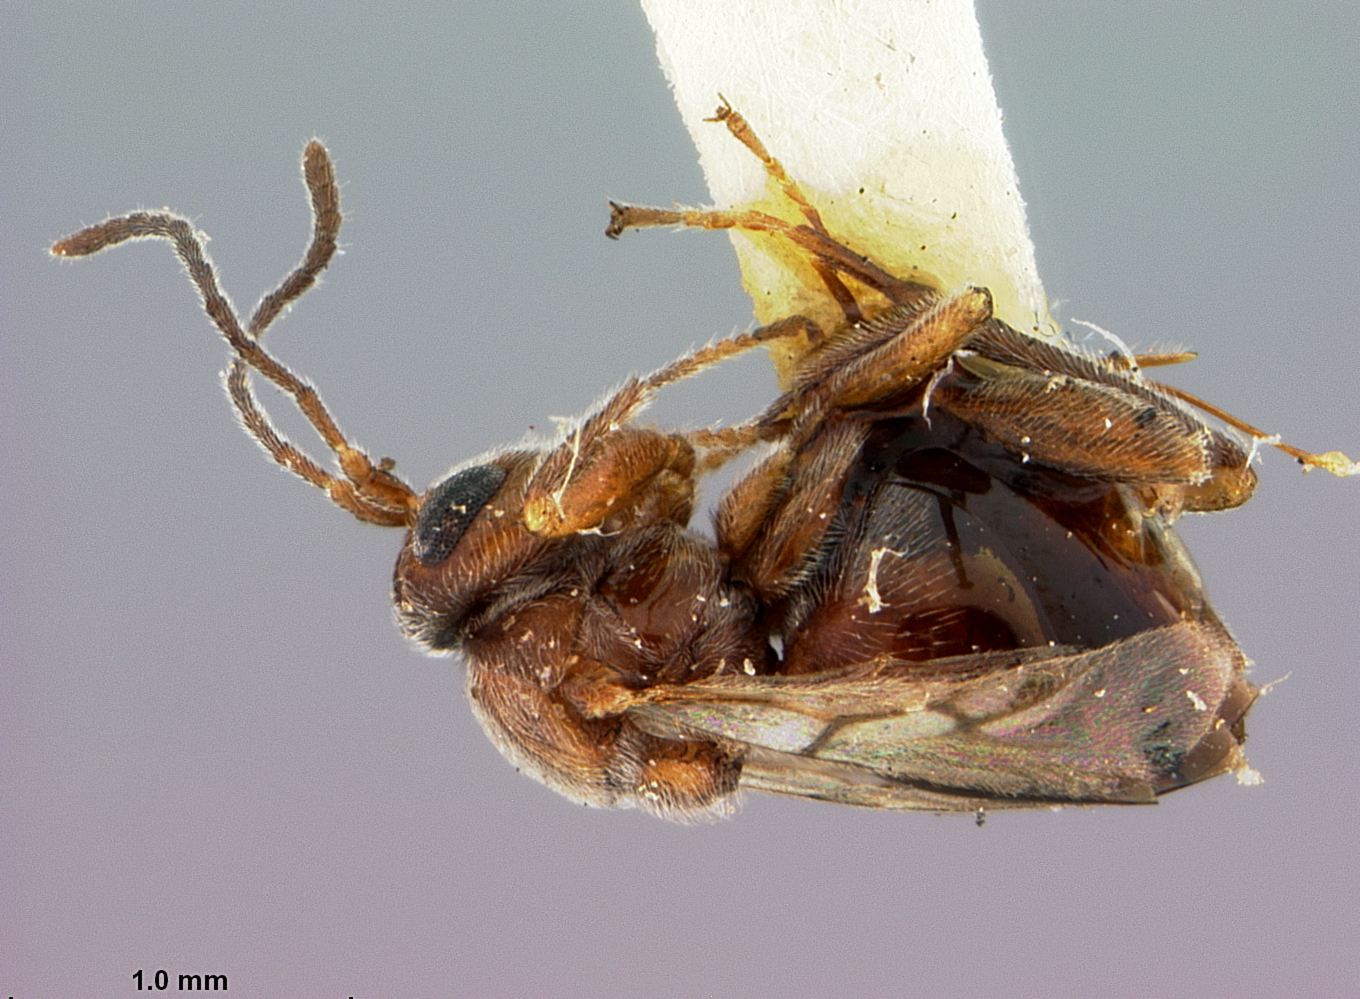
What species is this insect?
Trichoteras coquilettei
